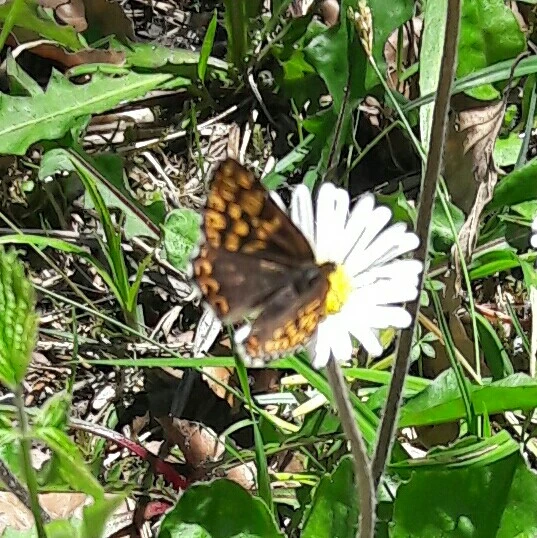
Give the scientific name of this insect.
Hamearis lucina
